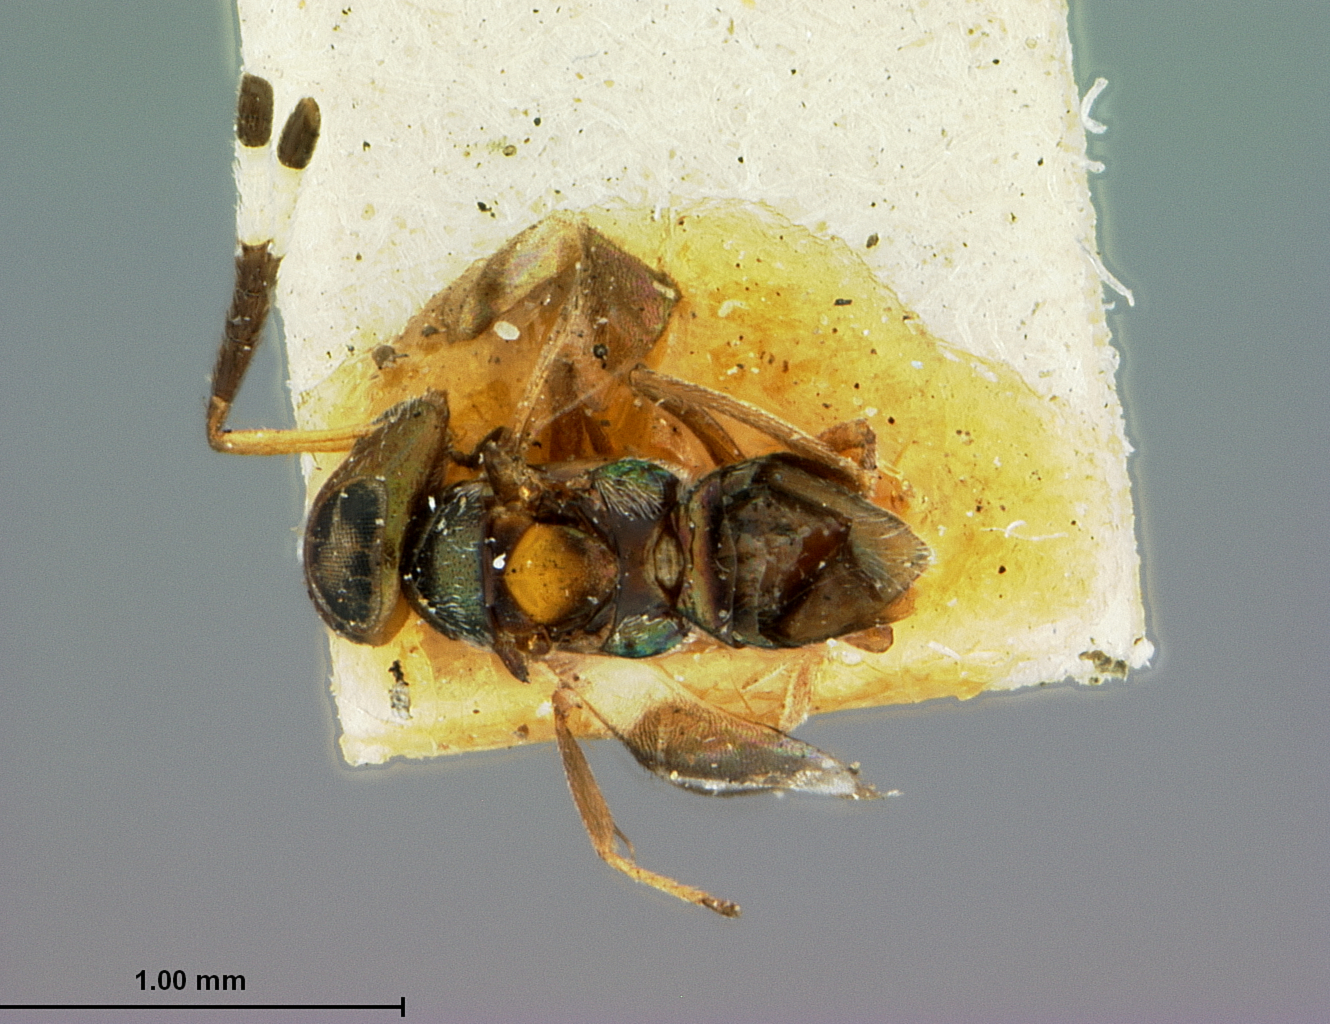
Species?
Sphaeropisthus annulicornis
